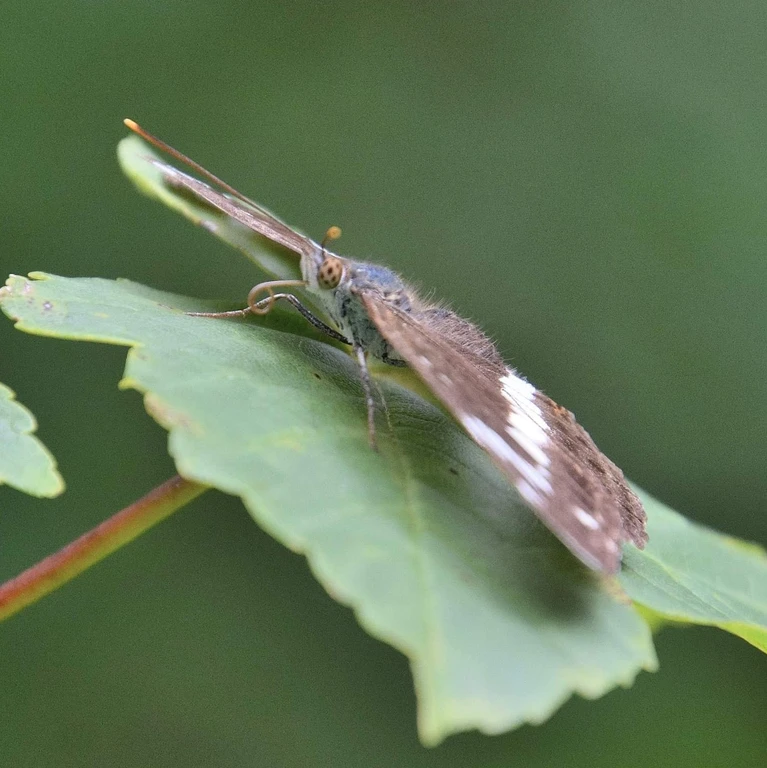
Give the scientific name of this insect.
Limenitis camilla (also Ladoga camilla)
